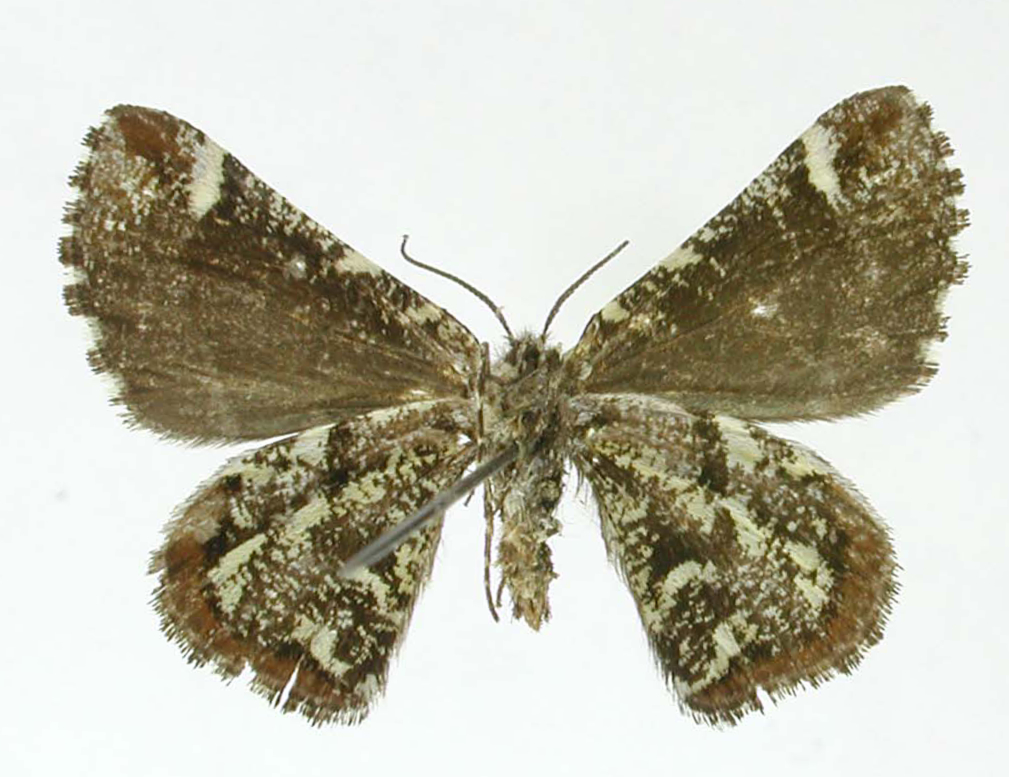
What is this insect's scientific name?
Scordylia amica
